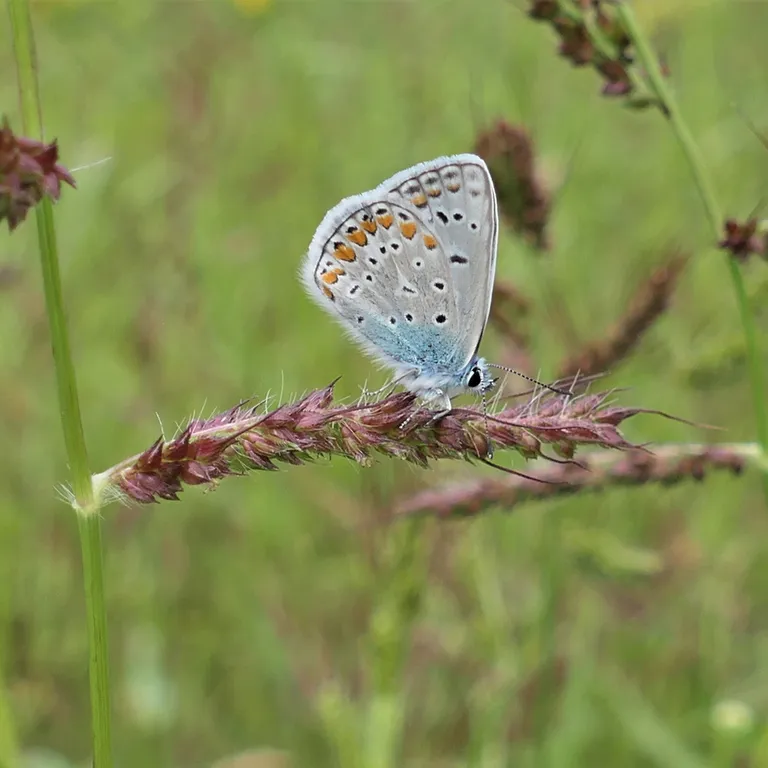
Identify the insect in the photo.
Polyommatus icarus
